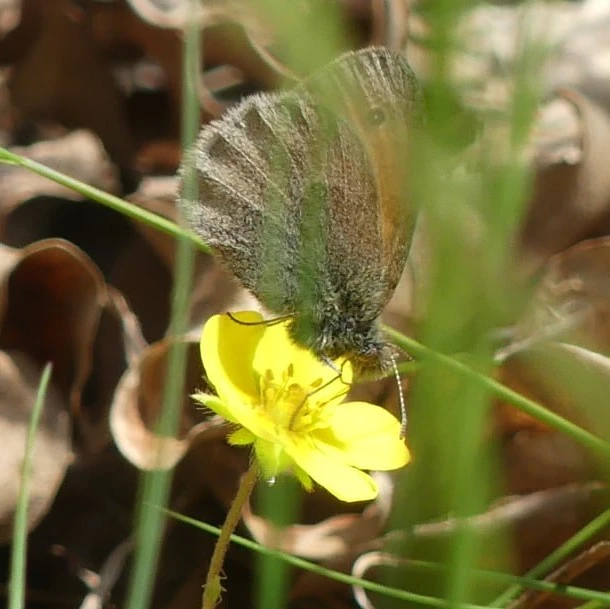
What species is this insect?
Coenonympha pamphilus
